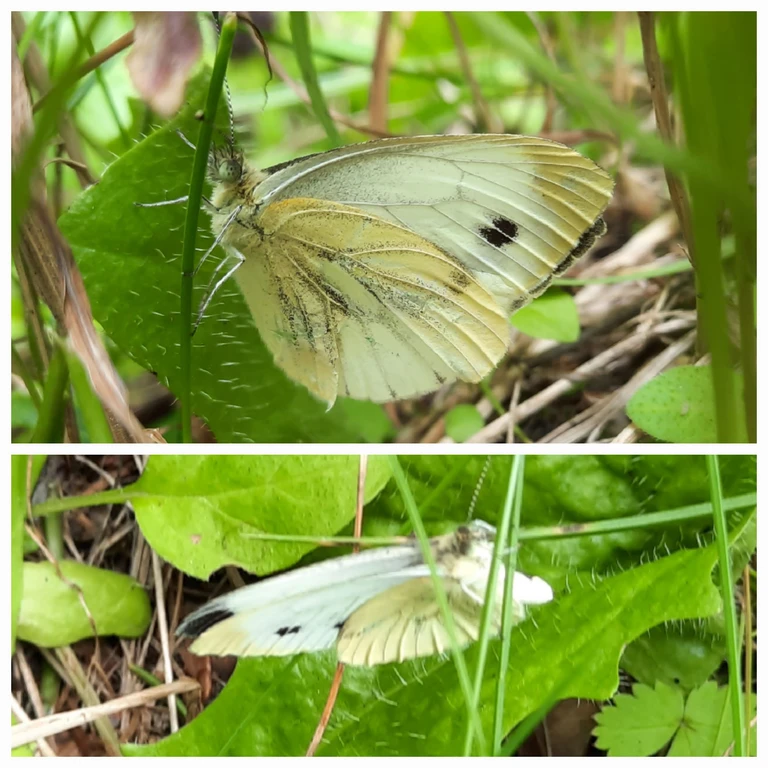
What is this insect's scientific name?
Pieris napi
